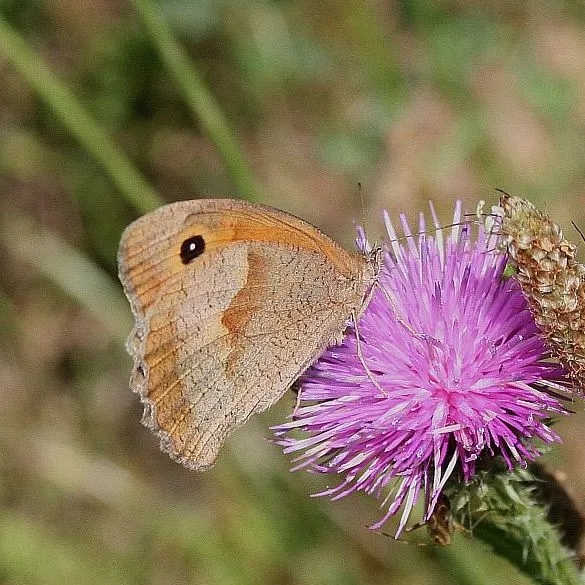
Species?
Maniola jurtina
